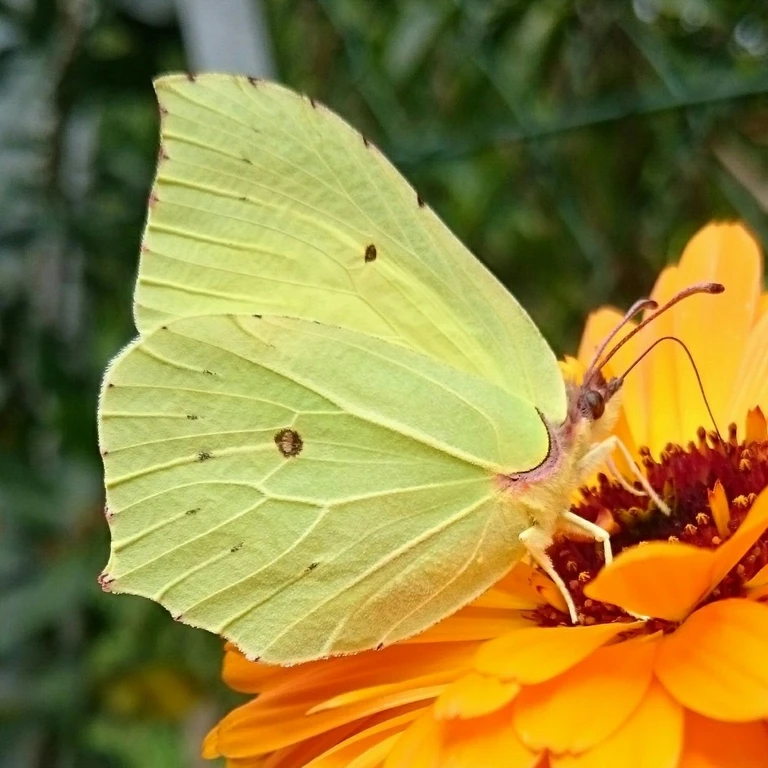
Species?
Gonepteryx rhamni
